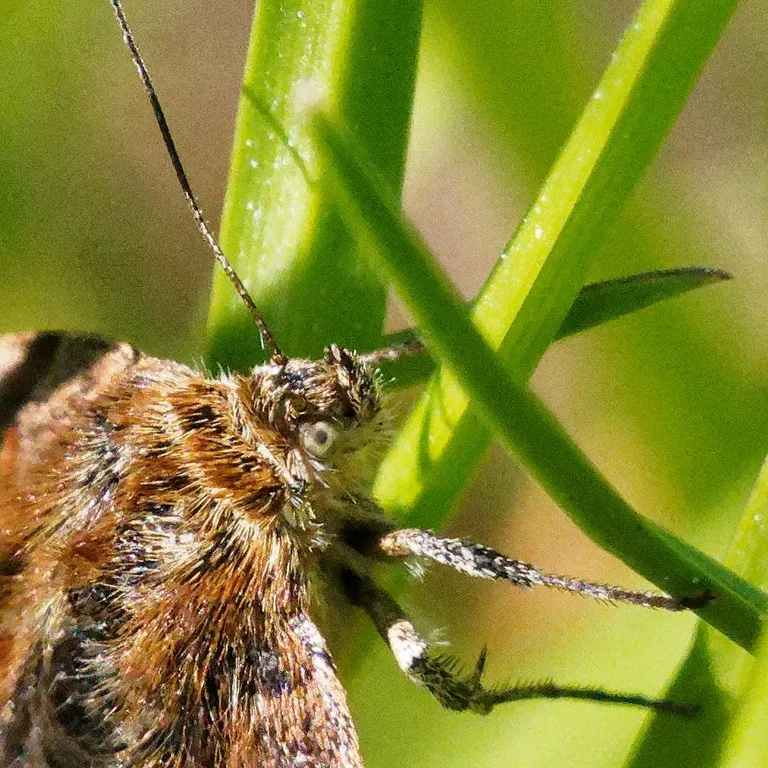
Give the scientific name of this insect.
Euclidia glyphica
